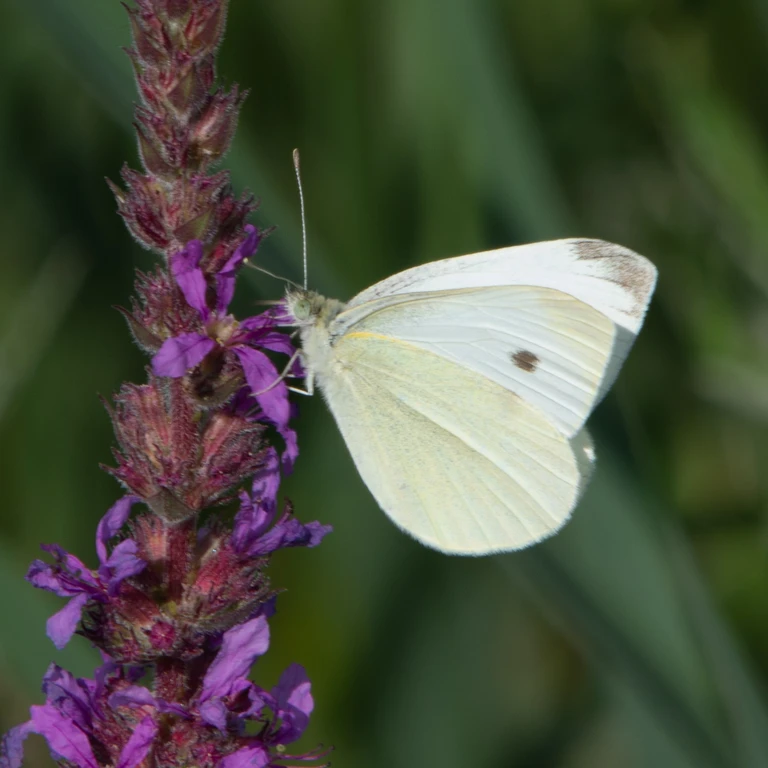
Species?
Pieris rapae
